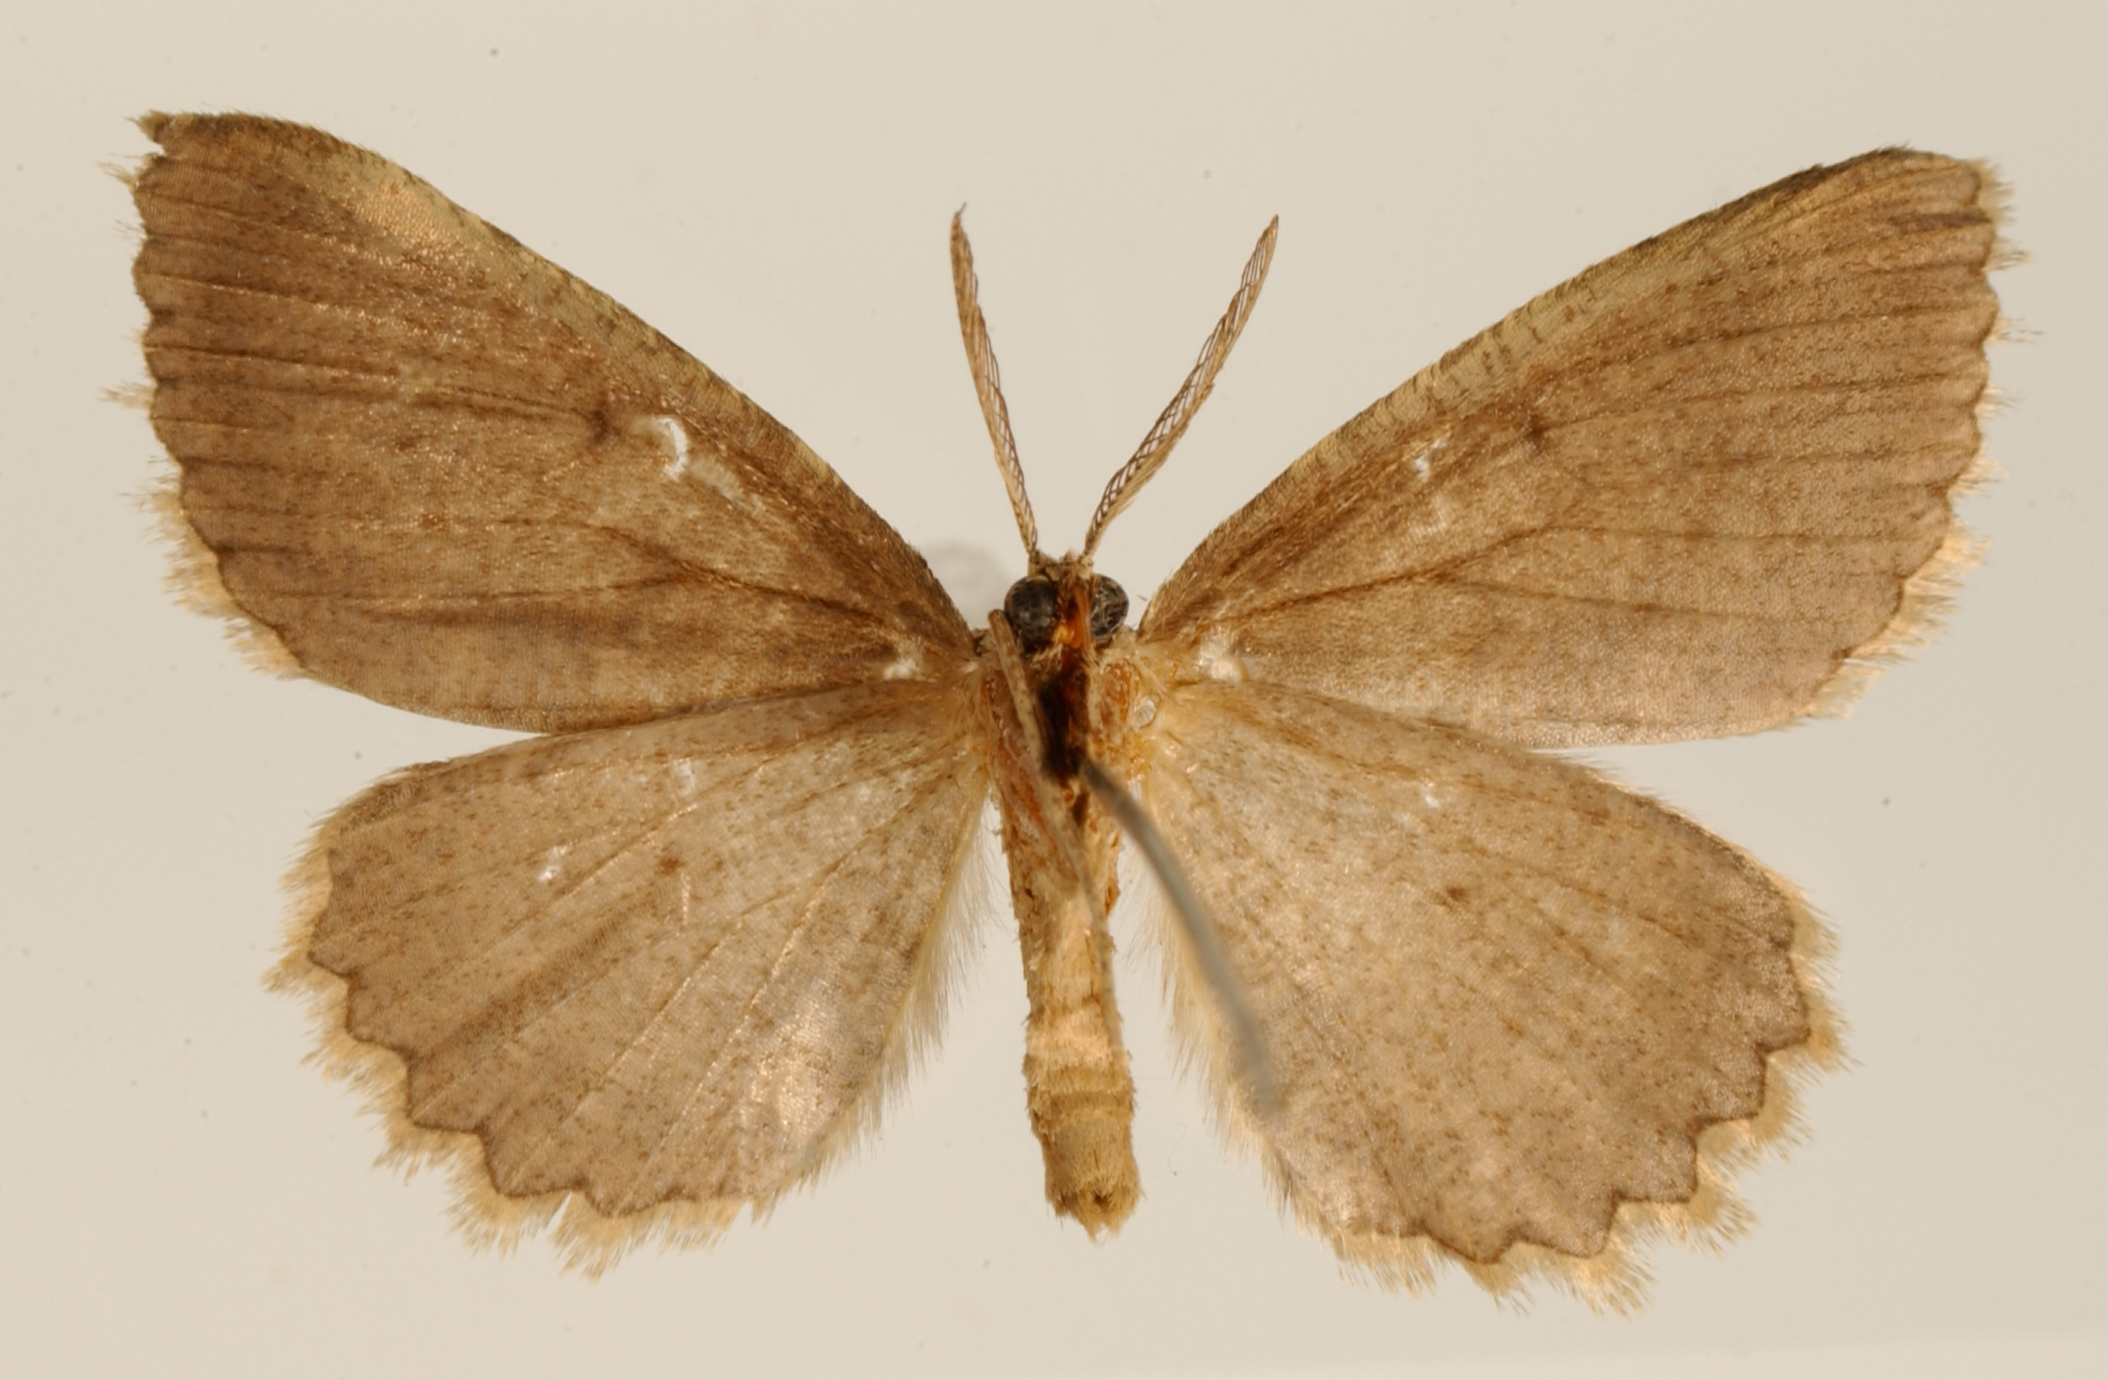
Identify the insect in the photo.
Stenalcidia pseudocculta
